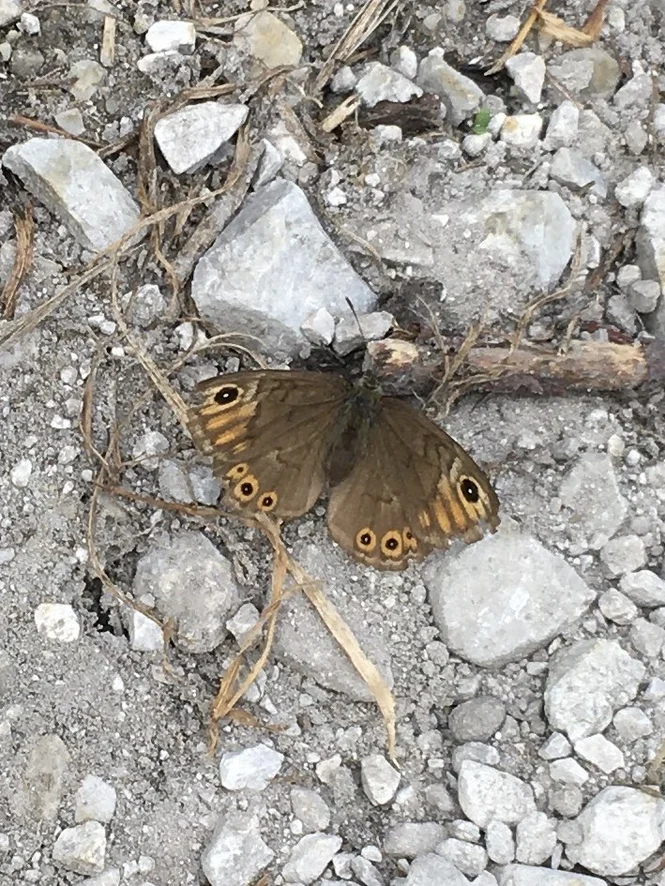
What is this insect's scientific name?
Lasiommata petropolitana (also Pararge petropolitana)
